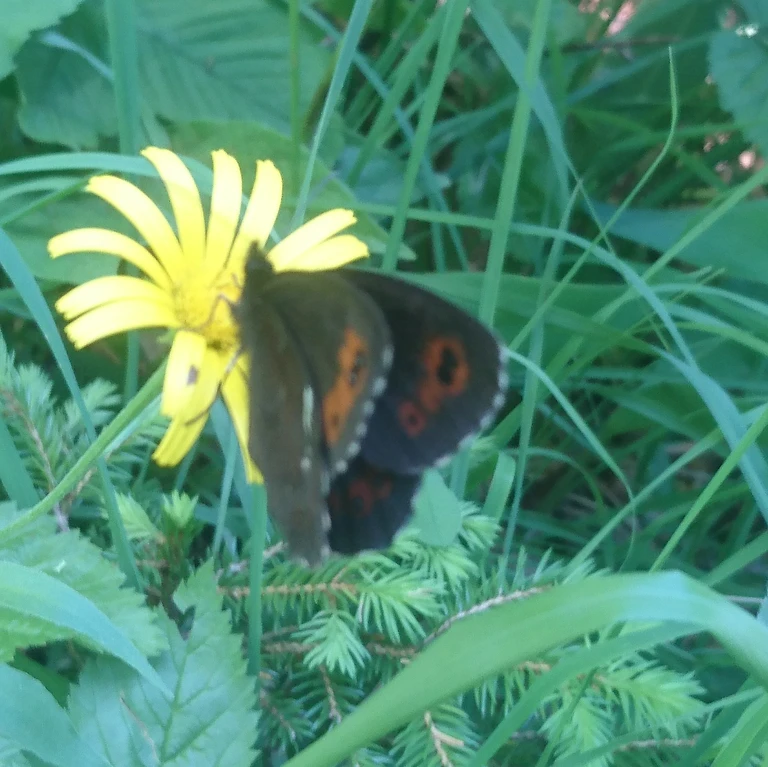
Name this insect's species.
Erebia ligea
